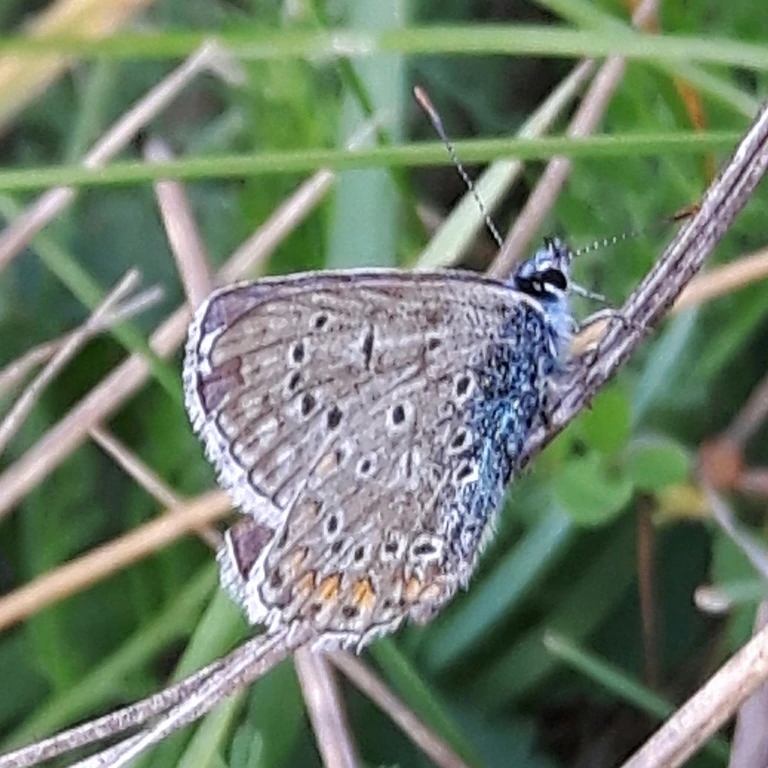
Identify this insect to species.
Polyommatus icarus
